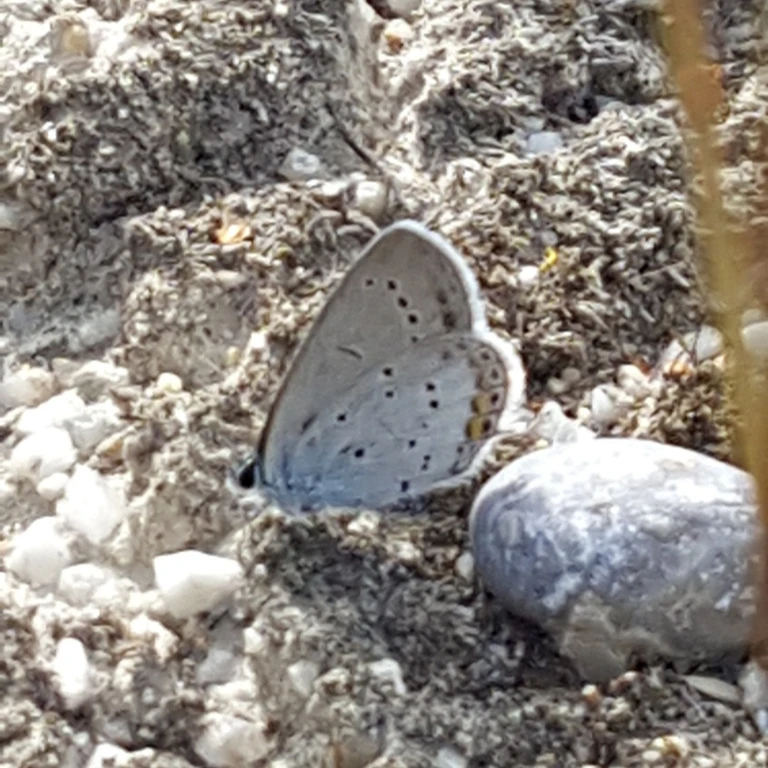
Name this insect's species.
Cupido argiades (also Elkalyce argiades)
